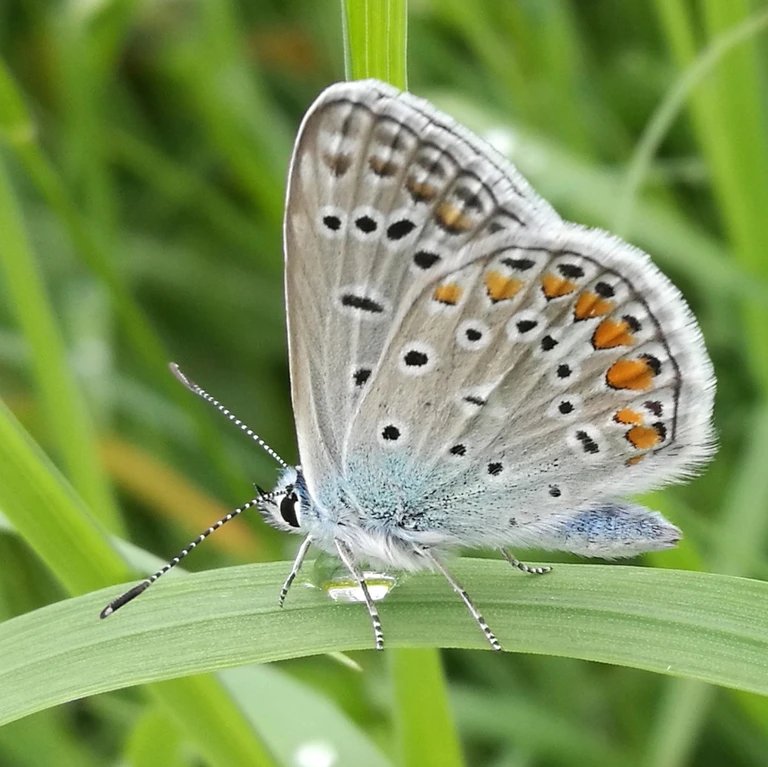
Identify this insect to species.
Polyommatus icarus
